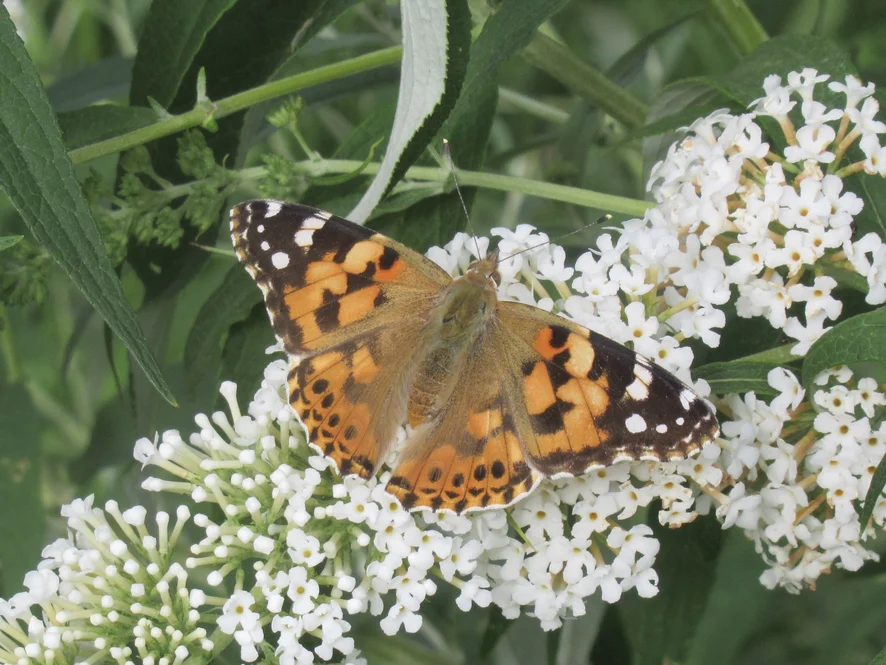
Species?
Vanessa cardui
